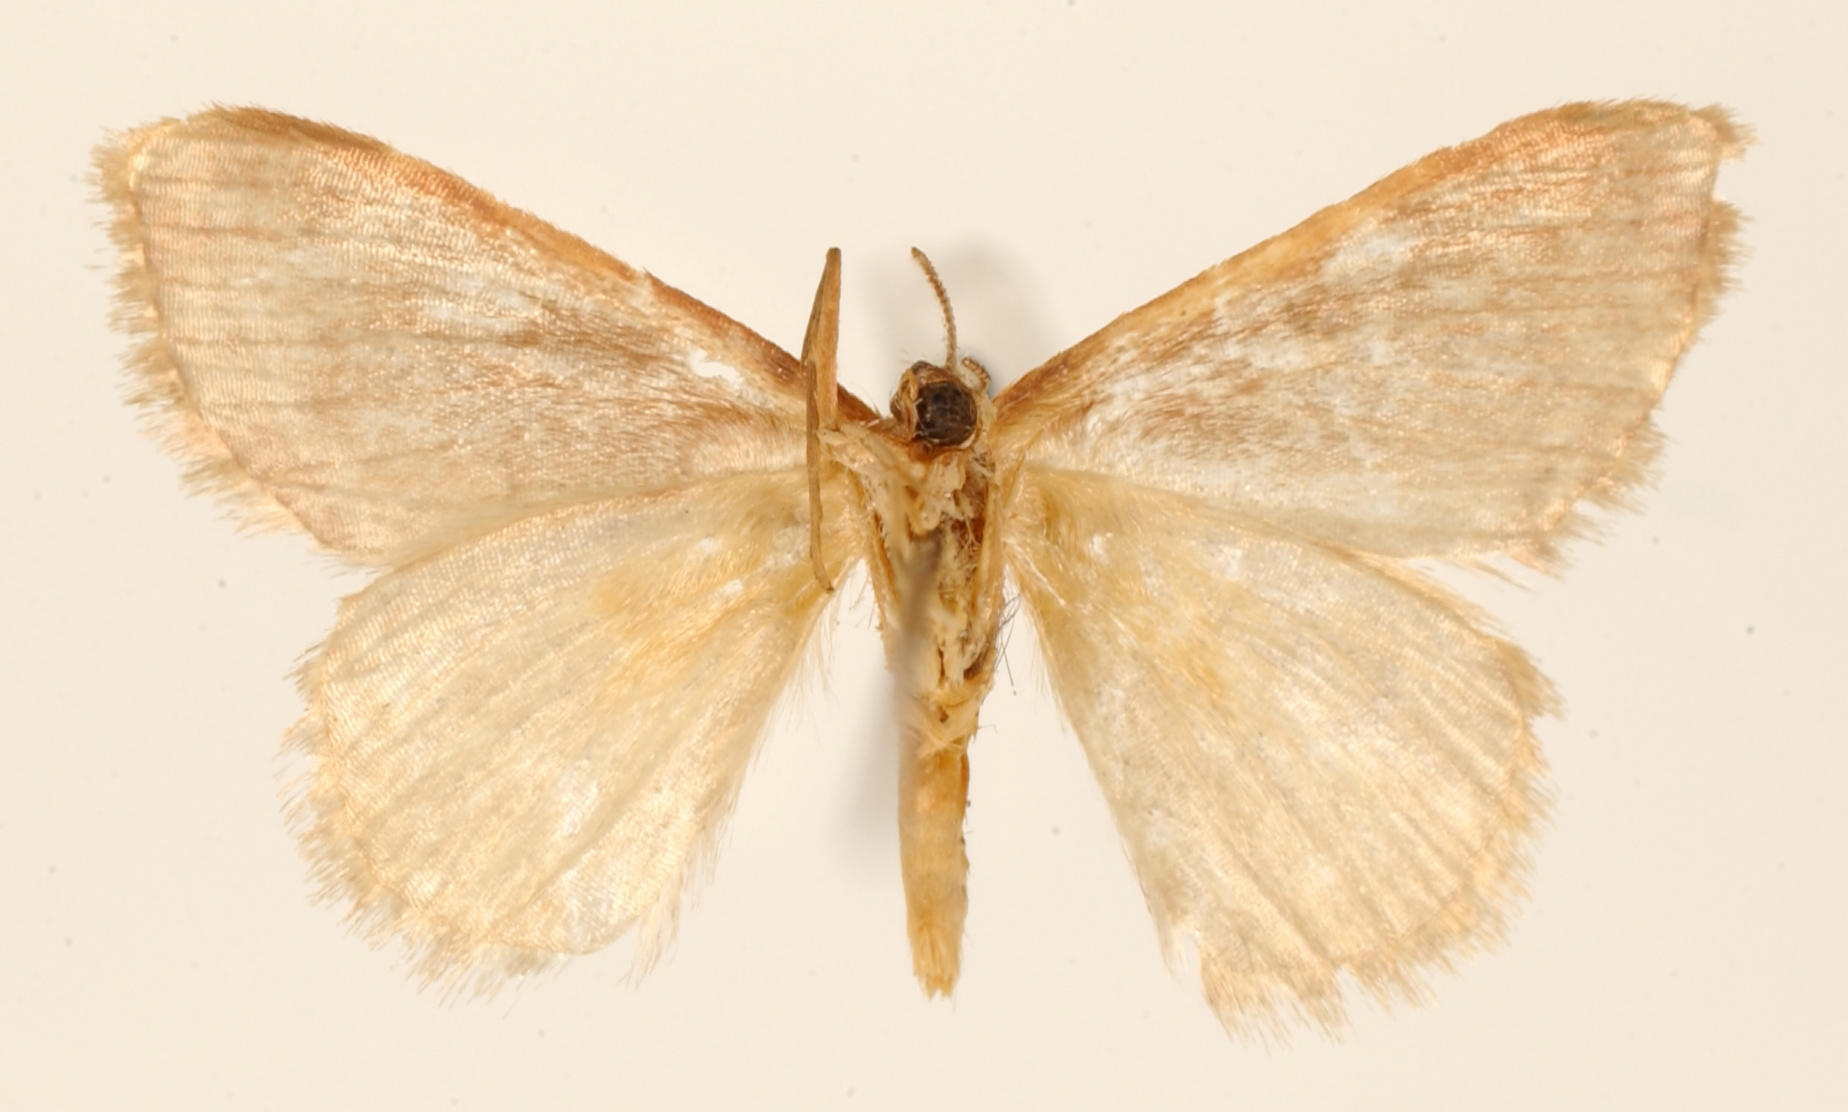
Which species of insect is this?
Calyptocome phryctaria
